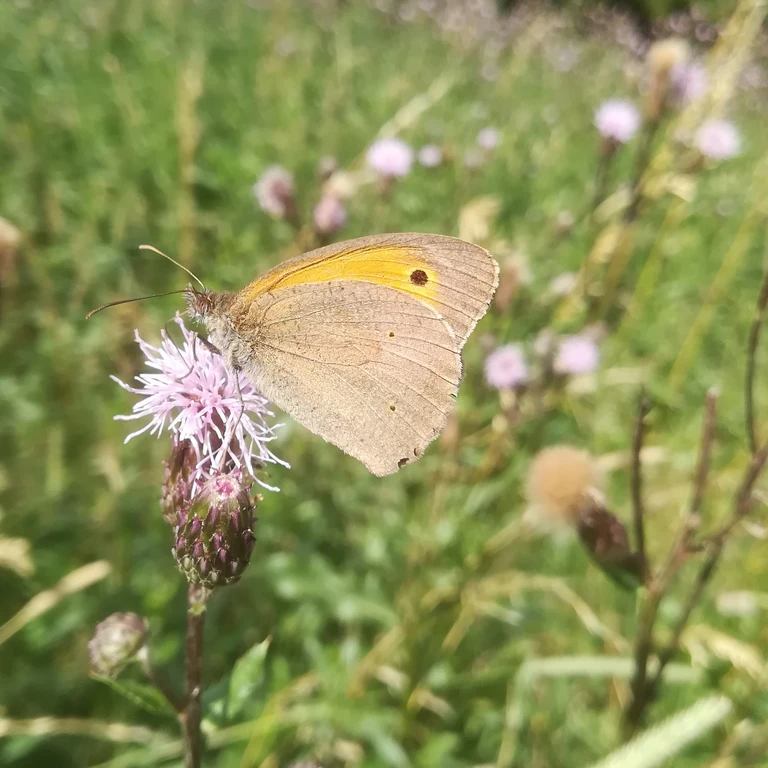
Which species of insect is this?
Maniola jurtina
